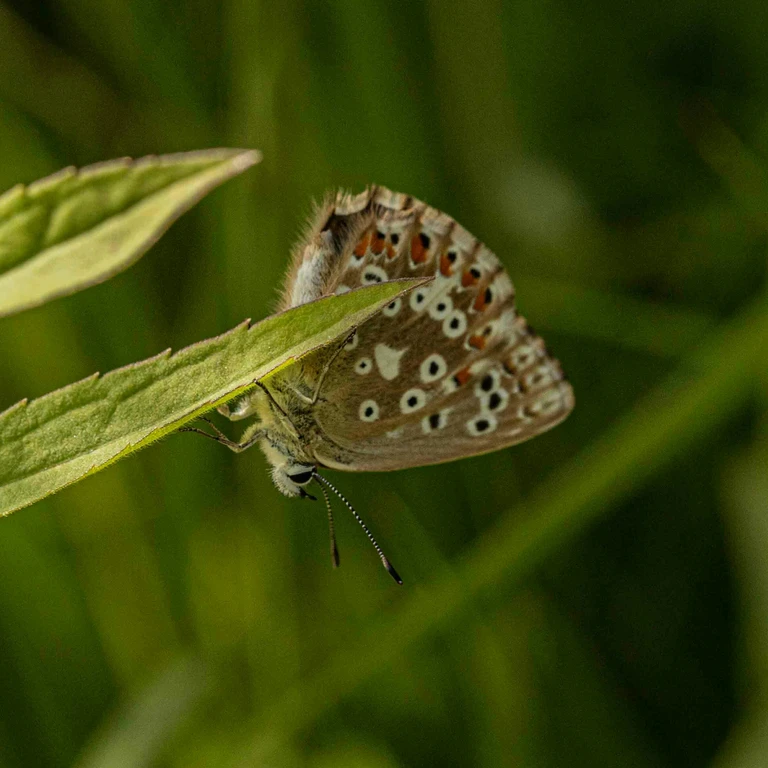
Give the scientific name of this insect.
Lysandra coridon
